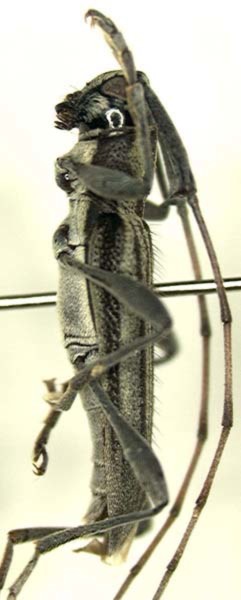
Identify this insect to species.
Canidia turnbowi
